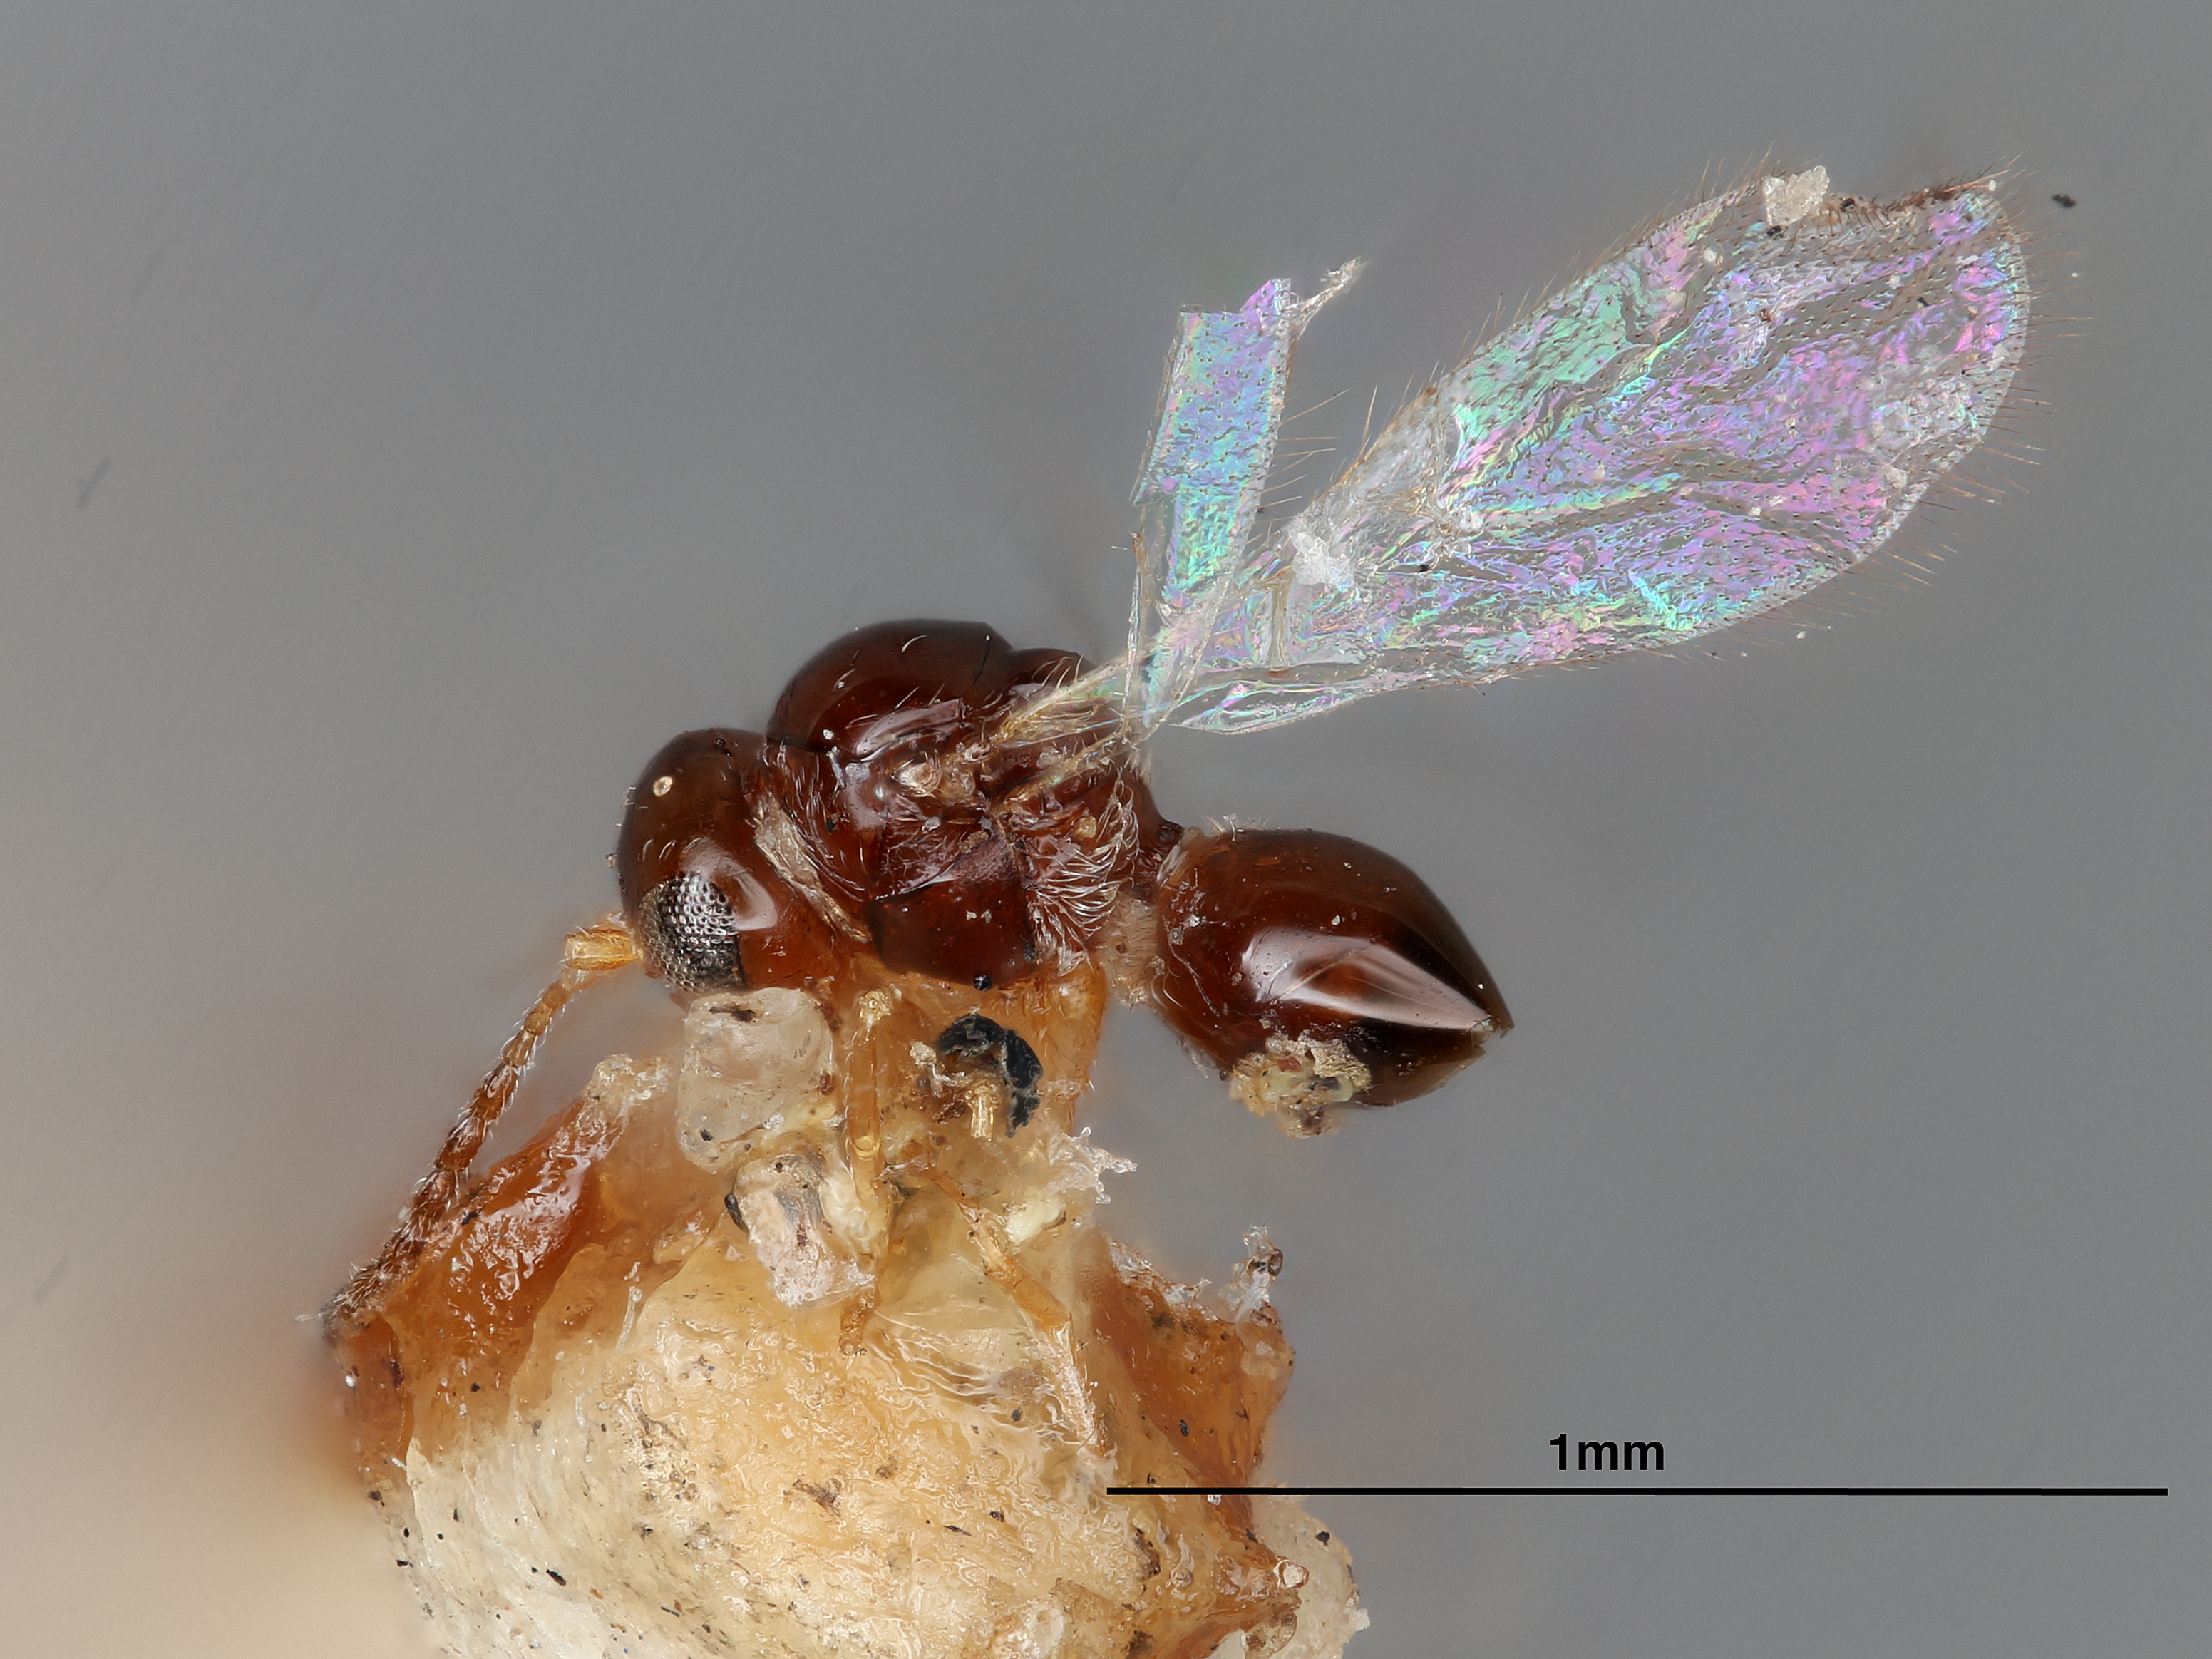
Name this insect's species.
Allotria megourae
